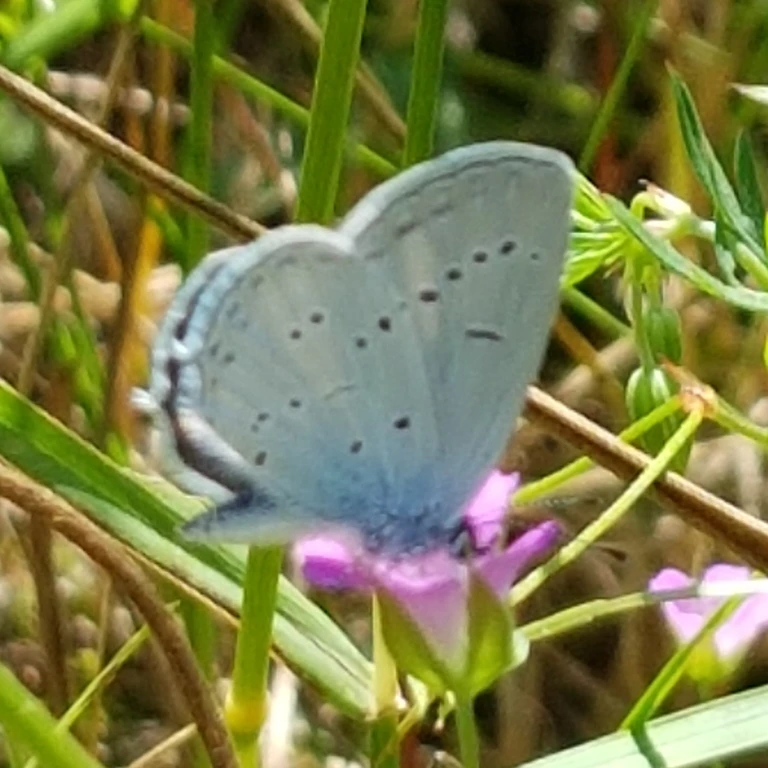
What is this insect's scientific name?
Cupido decolorata (also Elkalyce decolorata)
